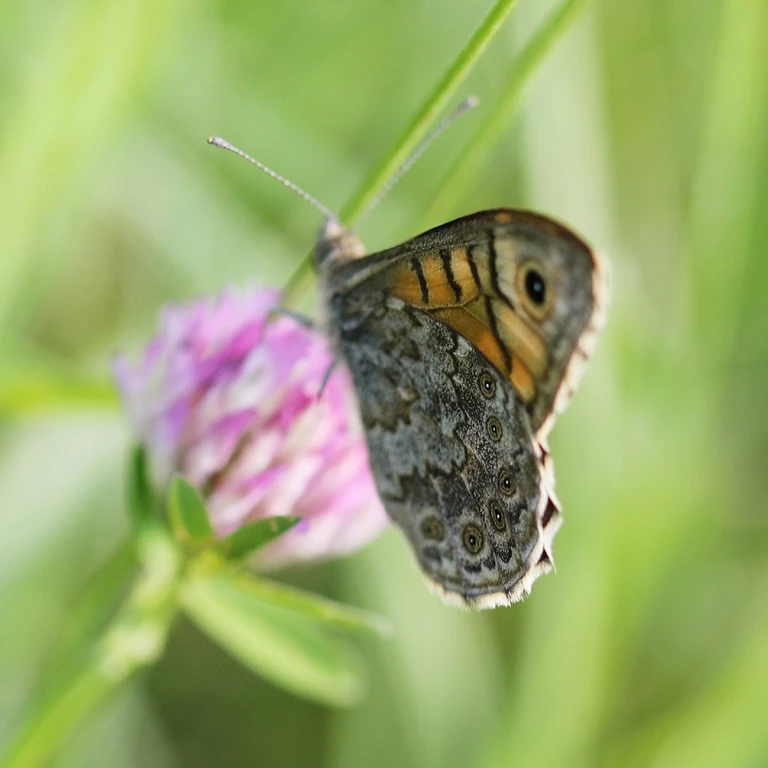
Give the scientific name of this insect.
Lasiommata megera (also Pararge megera)
